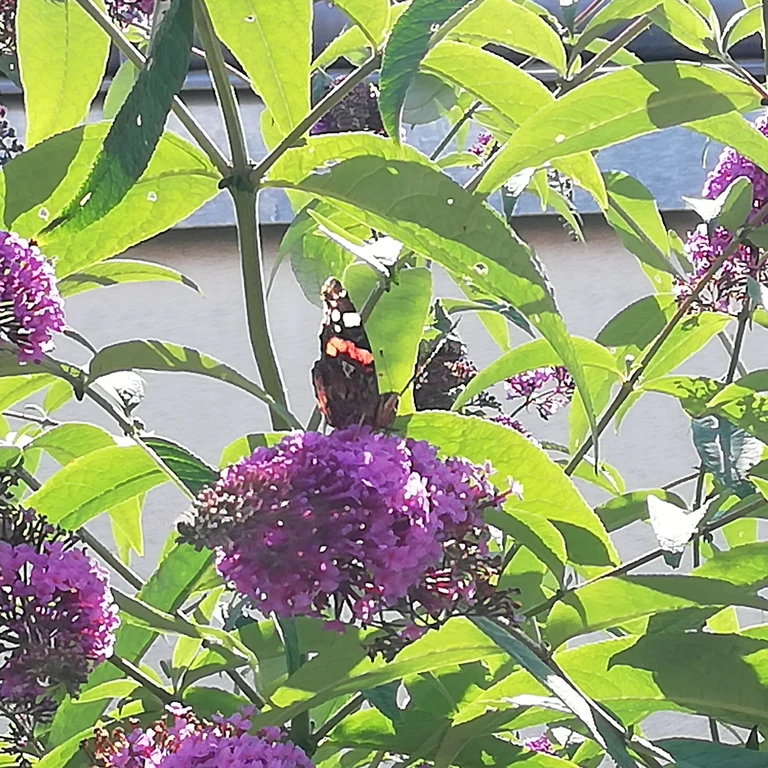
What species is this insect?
Vanessa atalanta
